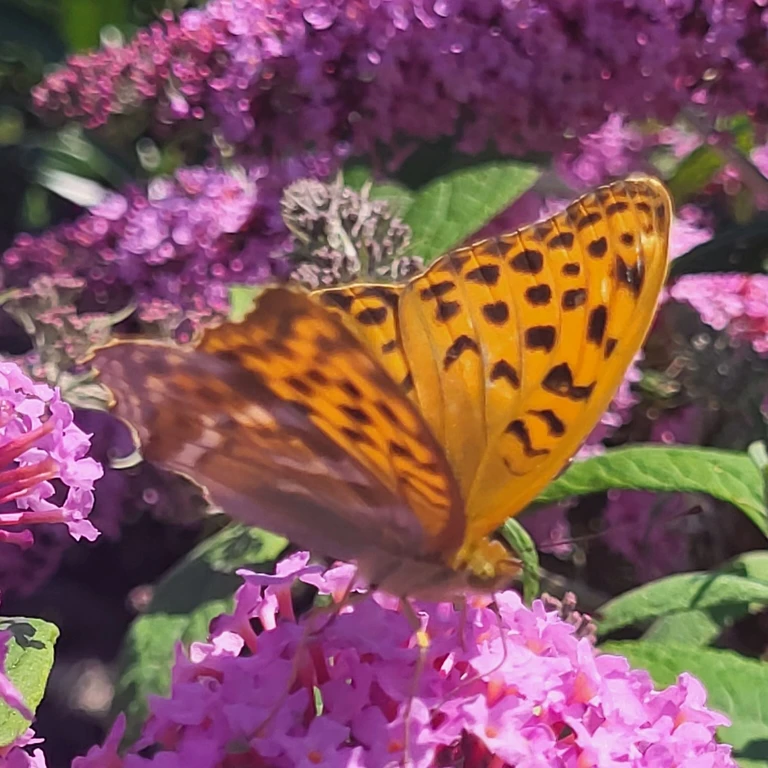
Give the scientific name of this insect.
Argynnis paphia
